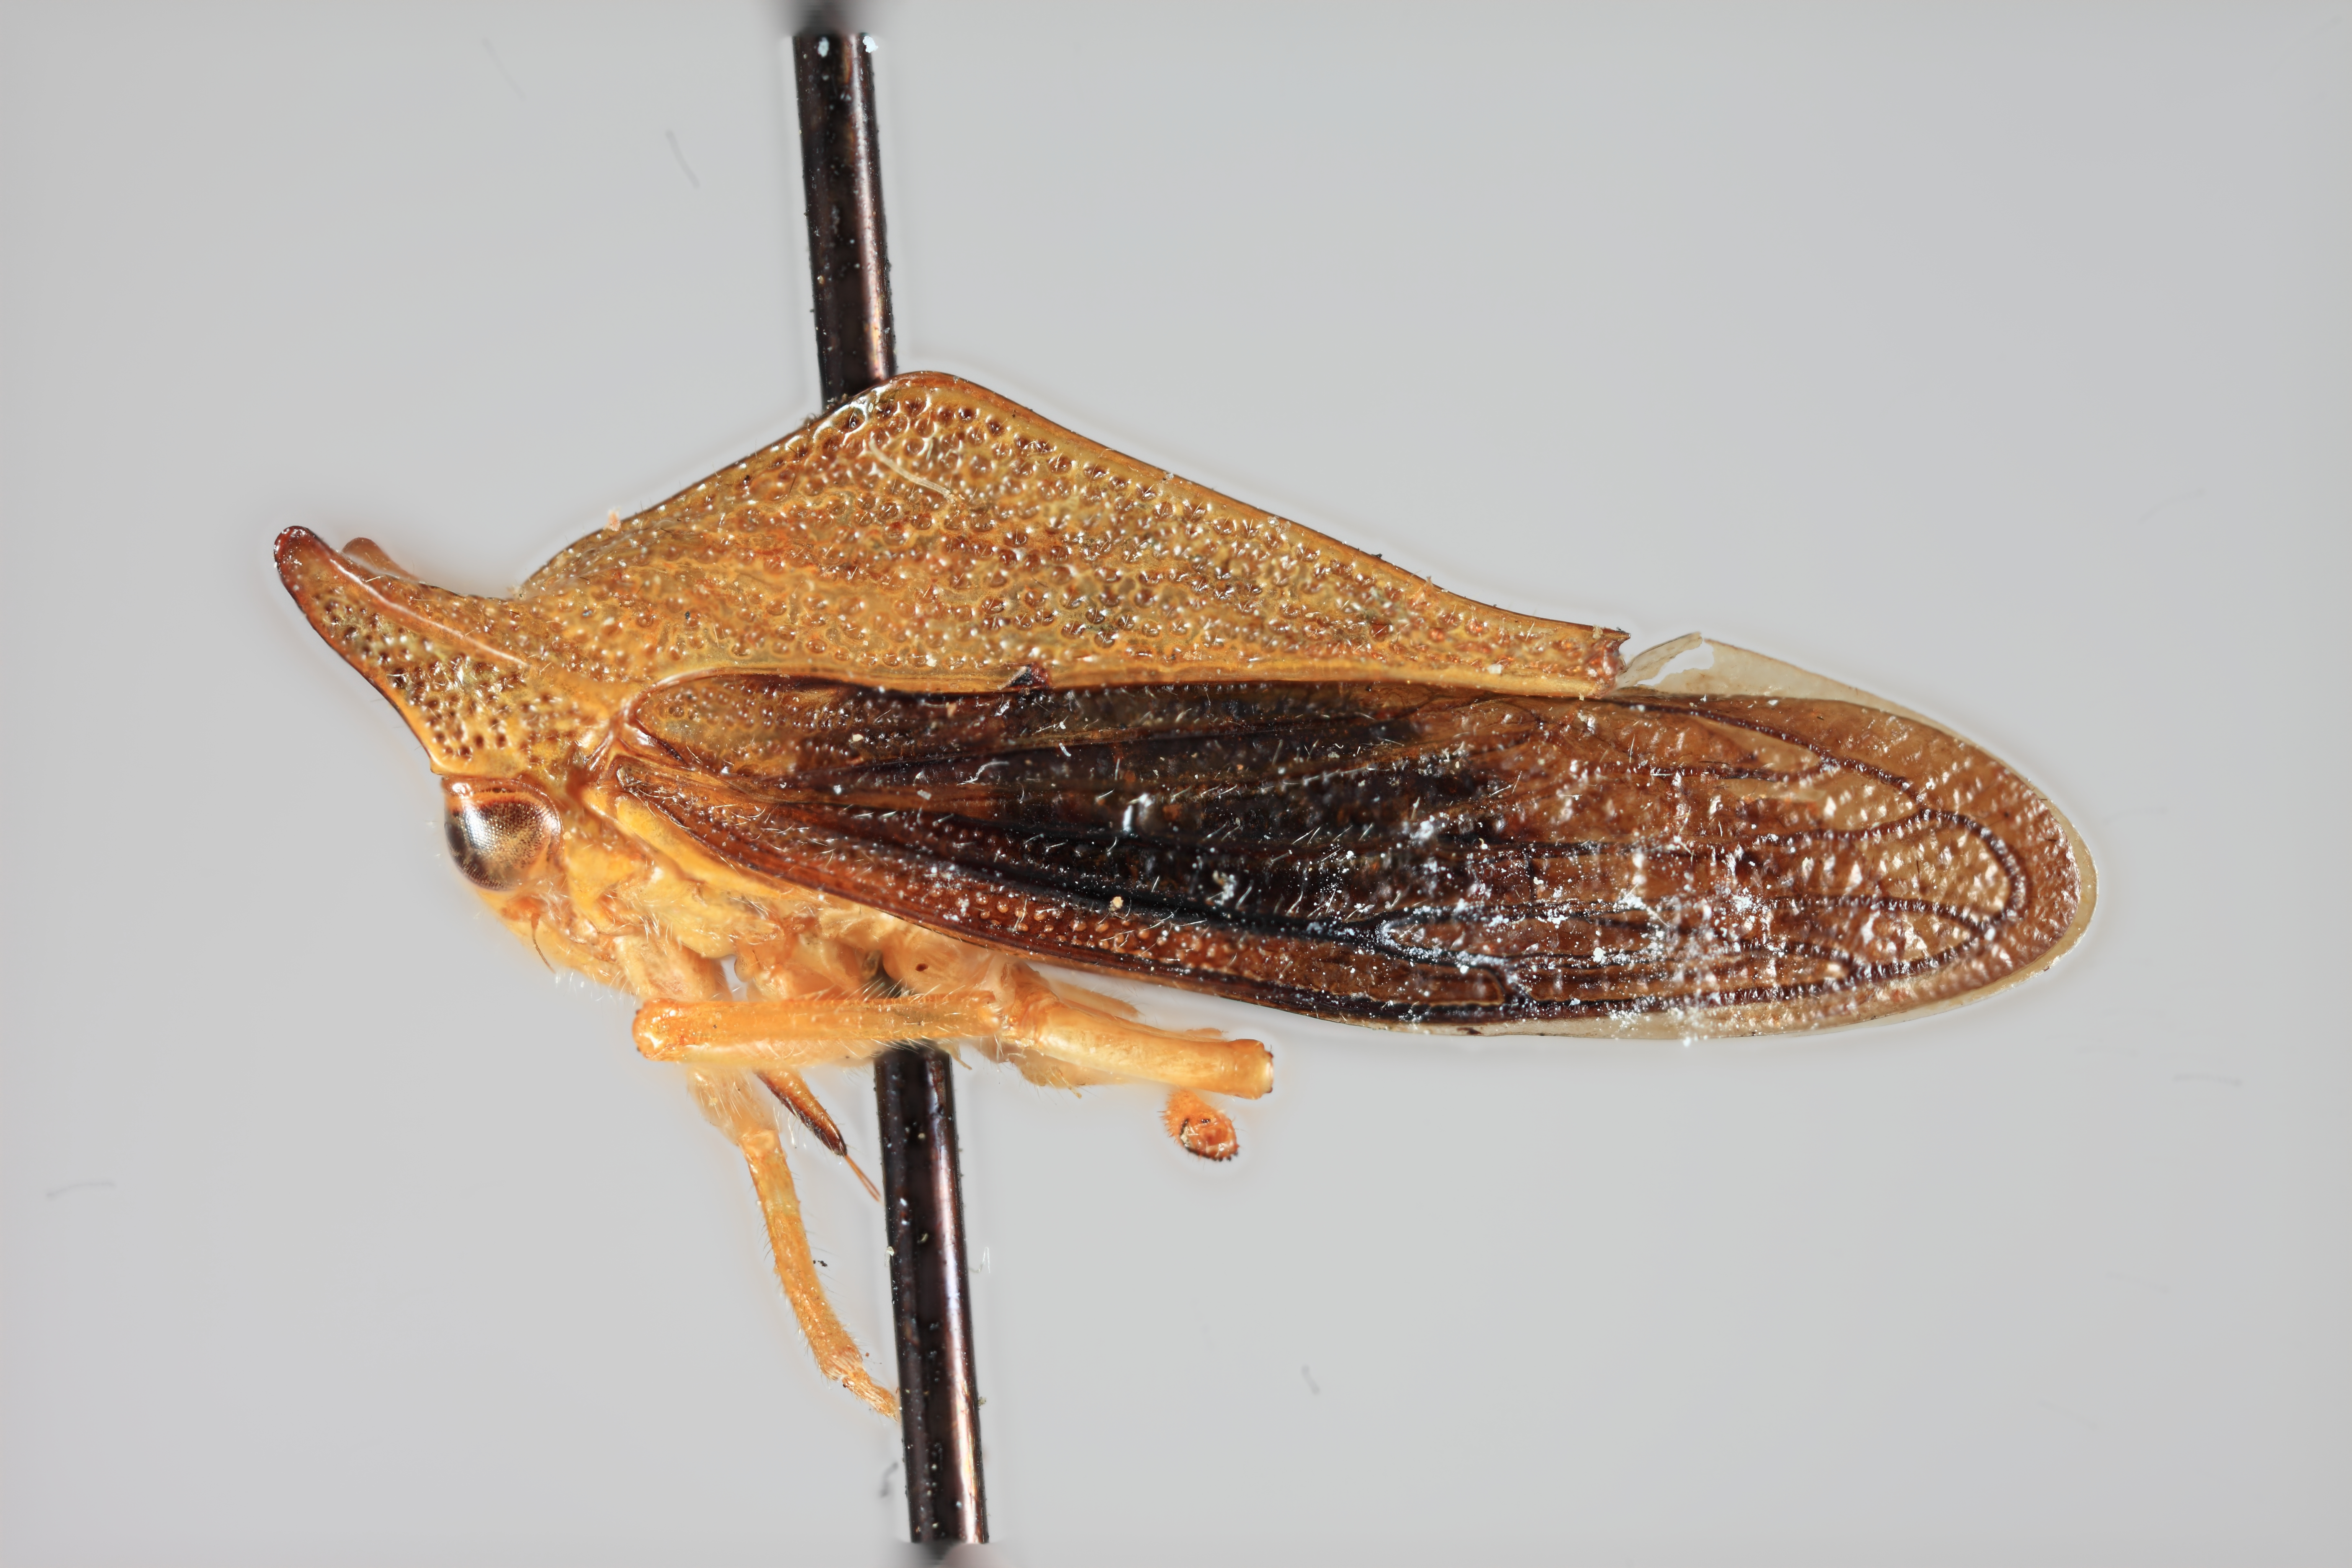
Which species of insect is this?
Alchisme projecta
